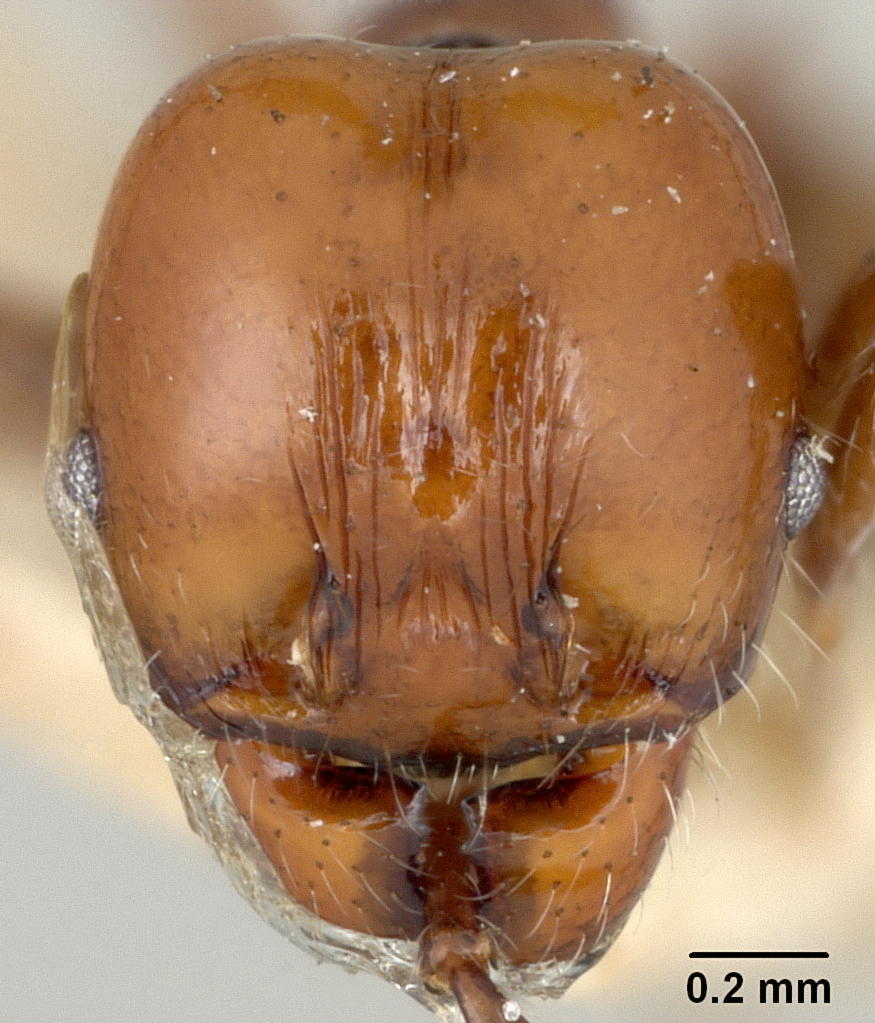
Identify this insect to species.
Pheidole hecate
